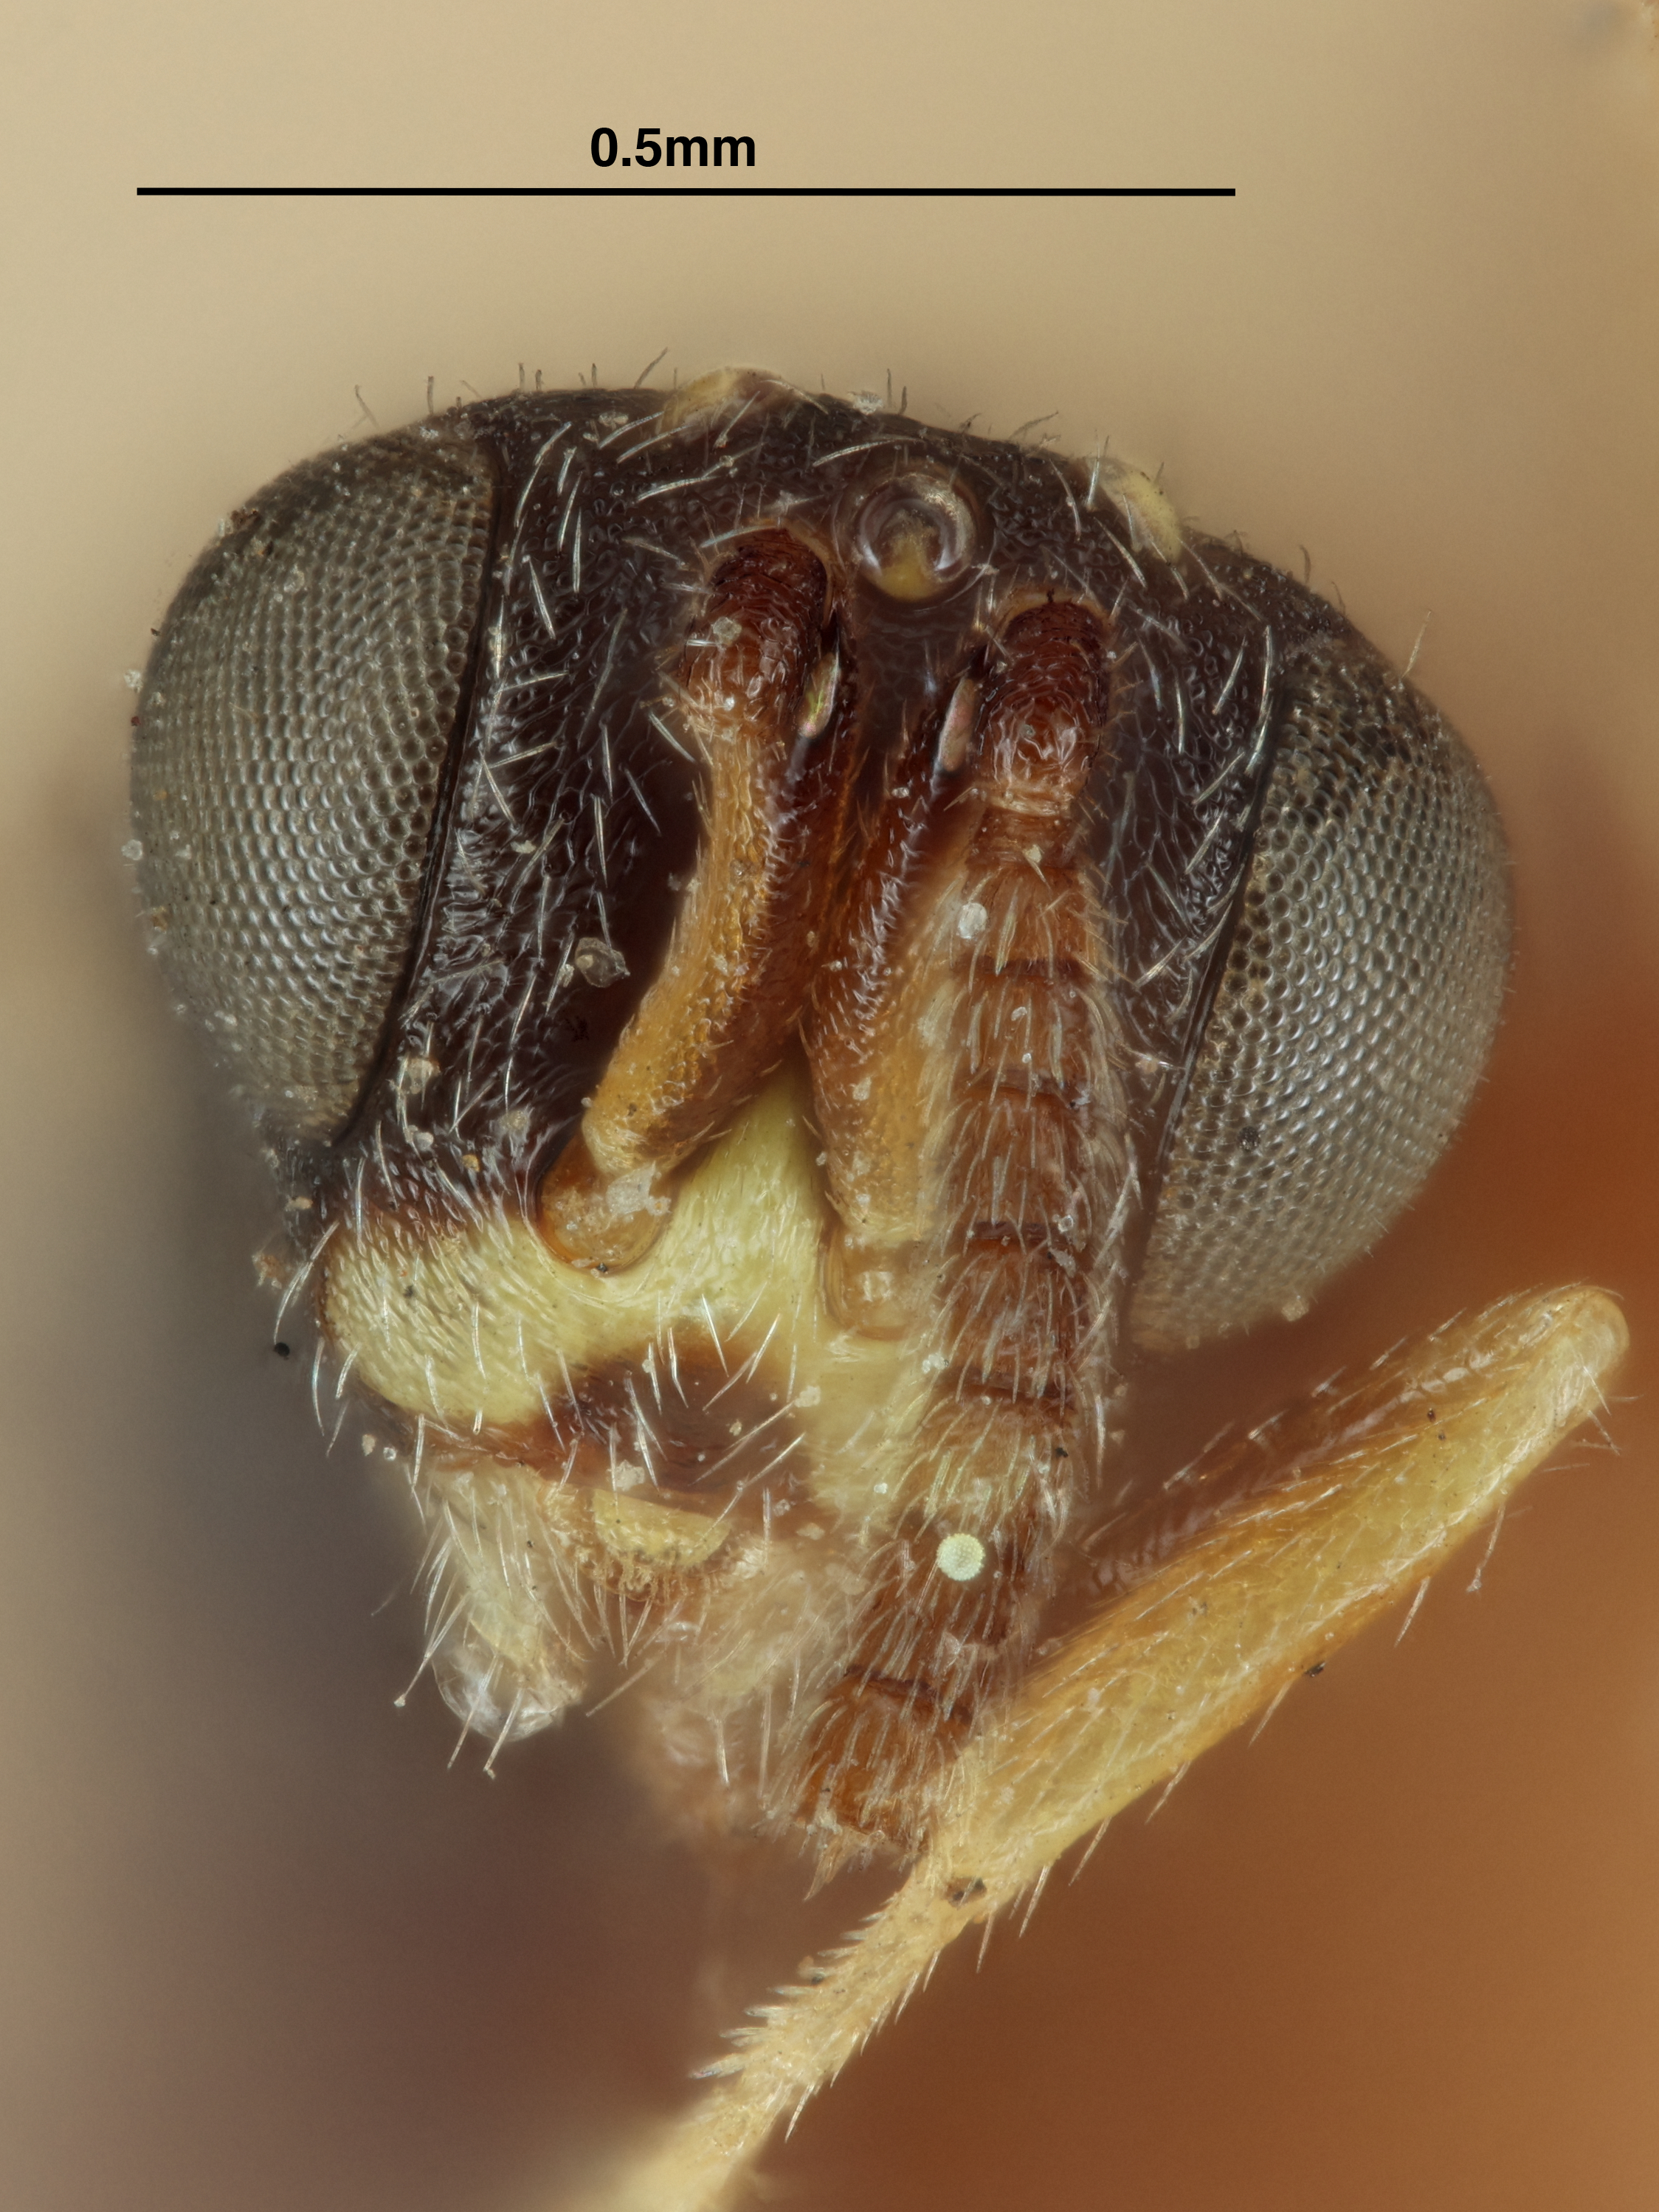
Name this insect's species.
Smicra albifrons
